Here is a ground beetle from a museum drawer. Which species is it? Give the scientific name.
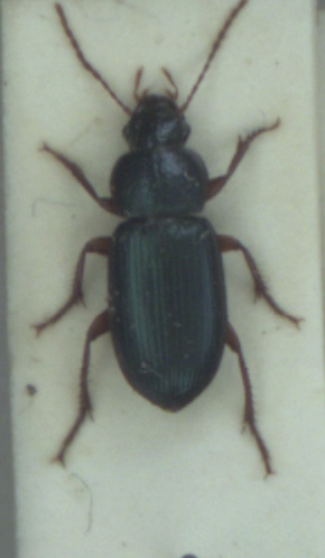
Ophonus azureus
